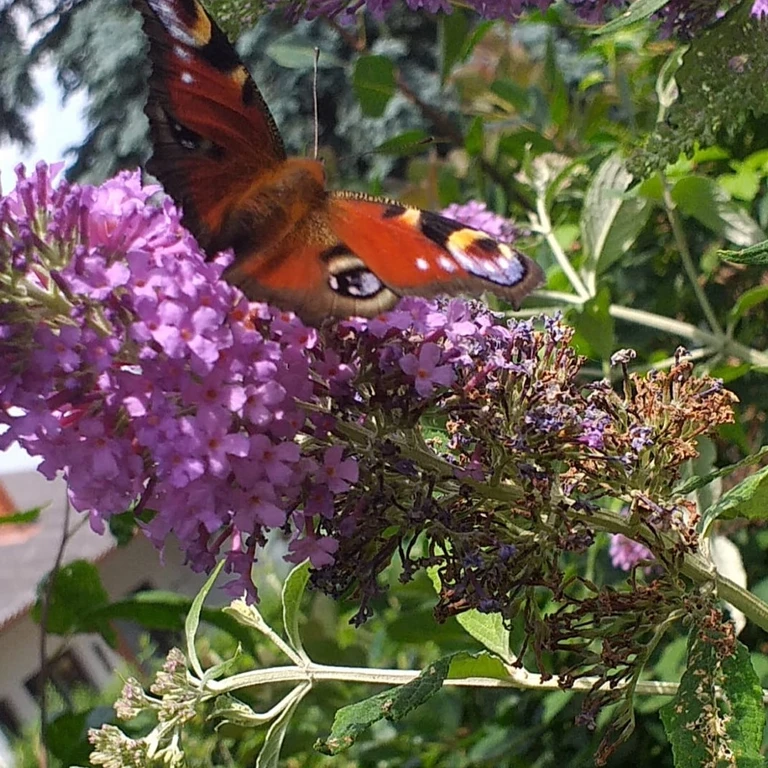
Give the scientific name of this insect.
Aglais io
